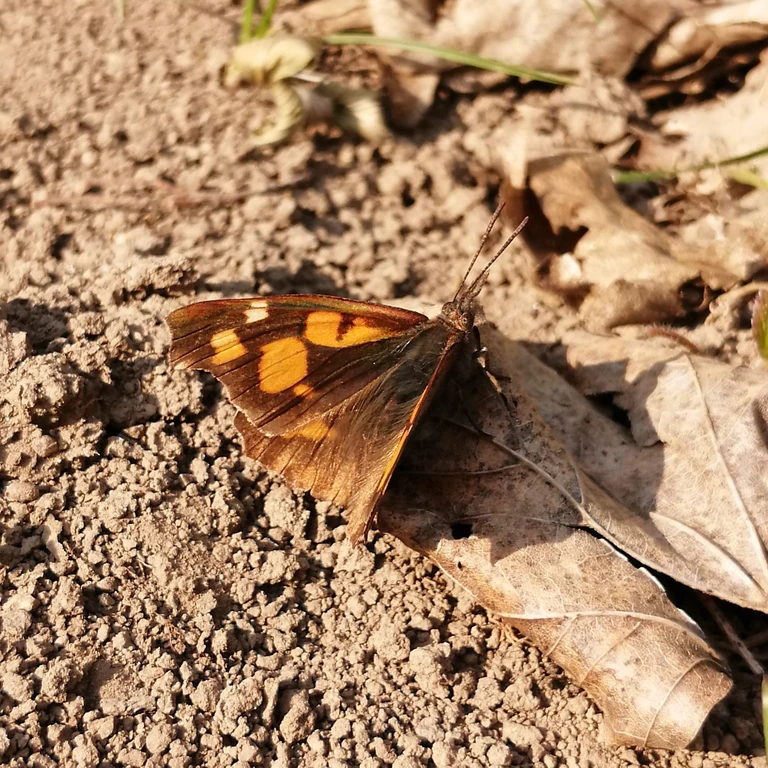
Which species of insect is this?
Libythea celtis
